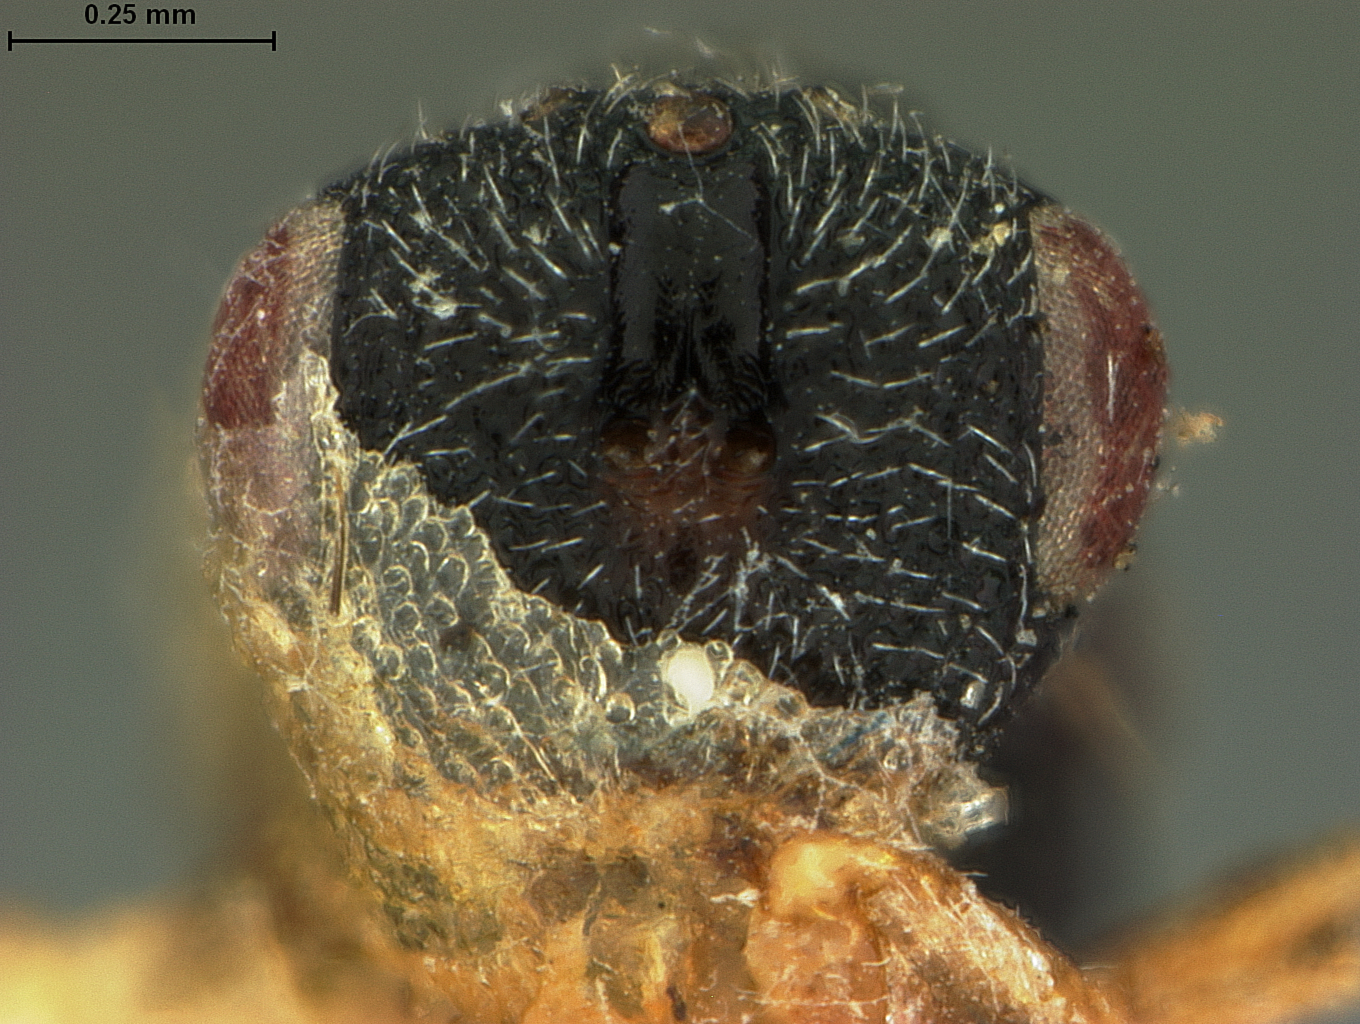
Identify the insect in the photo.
Eurytoma sculpta
